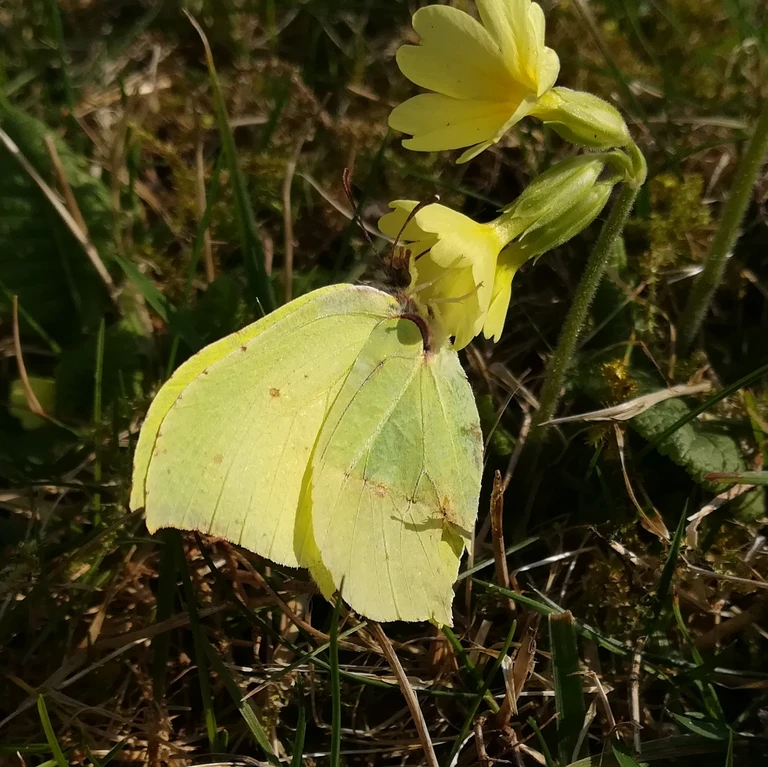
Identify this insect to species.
Gonepteryx rhamni
